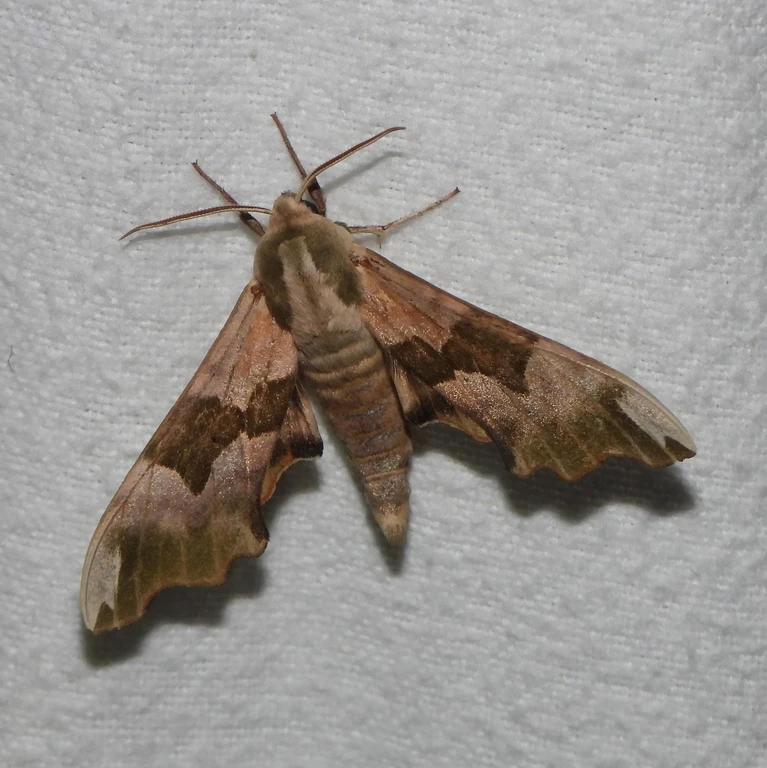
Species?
Mimas tiliae
